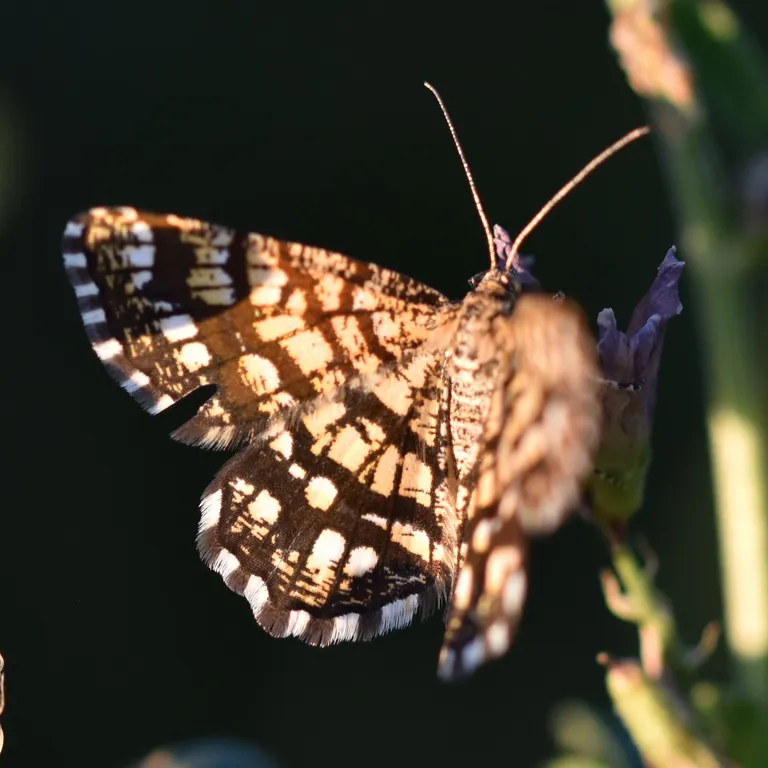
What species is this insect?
Chiasmia clathrata
